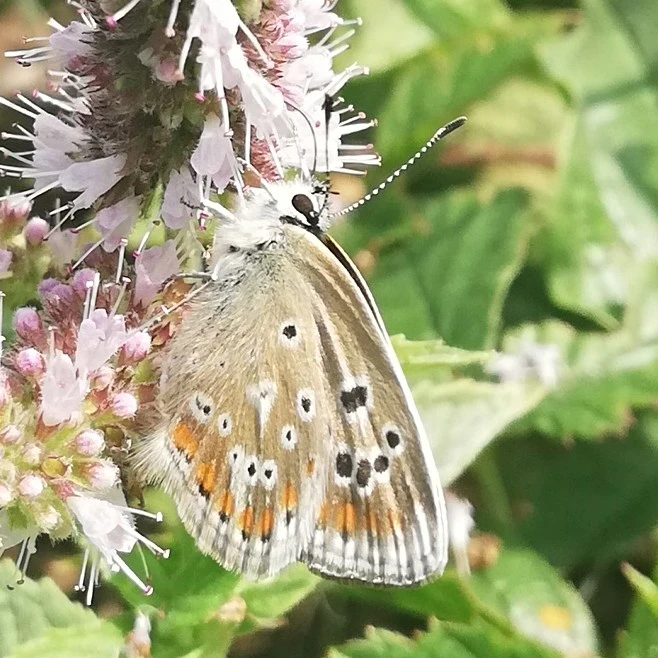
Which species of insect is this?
Polyommatus dorylas
